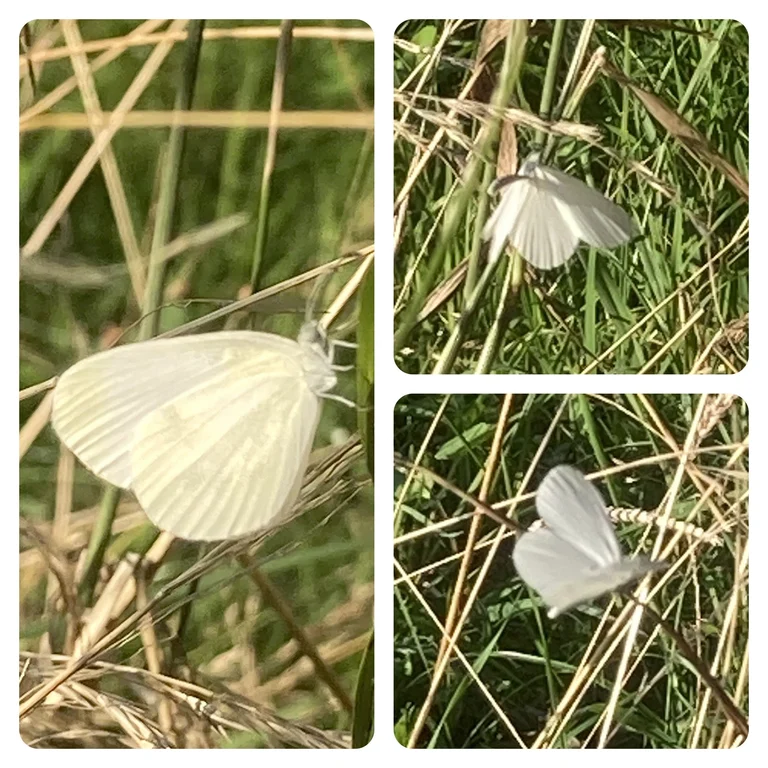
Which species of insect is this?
Leptidea sinapis/juvernica
